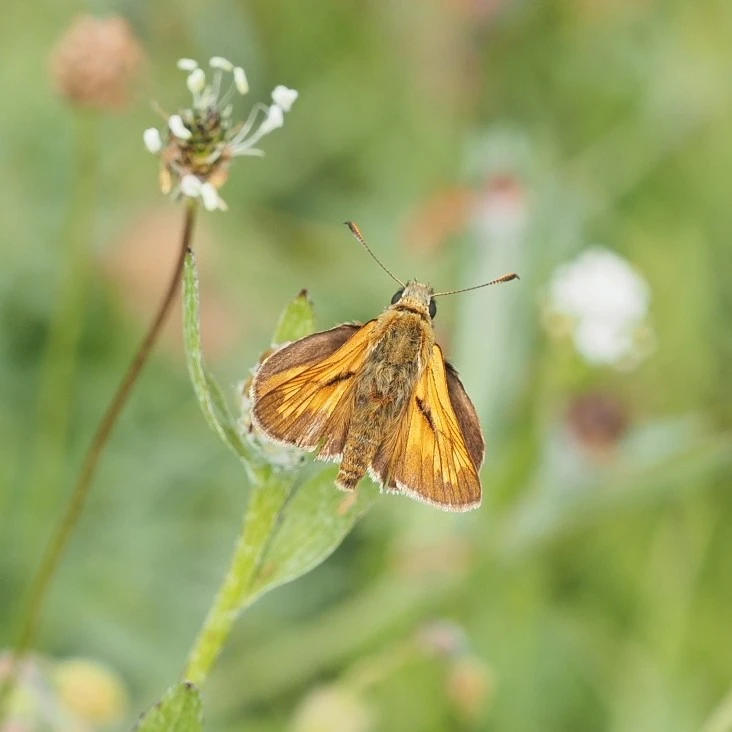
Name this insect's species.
Ochlodes sylvanus (also Ochlodes venata)
